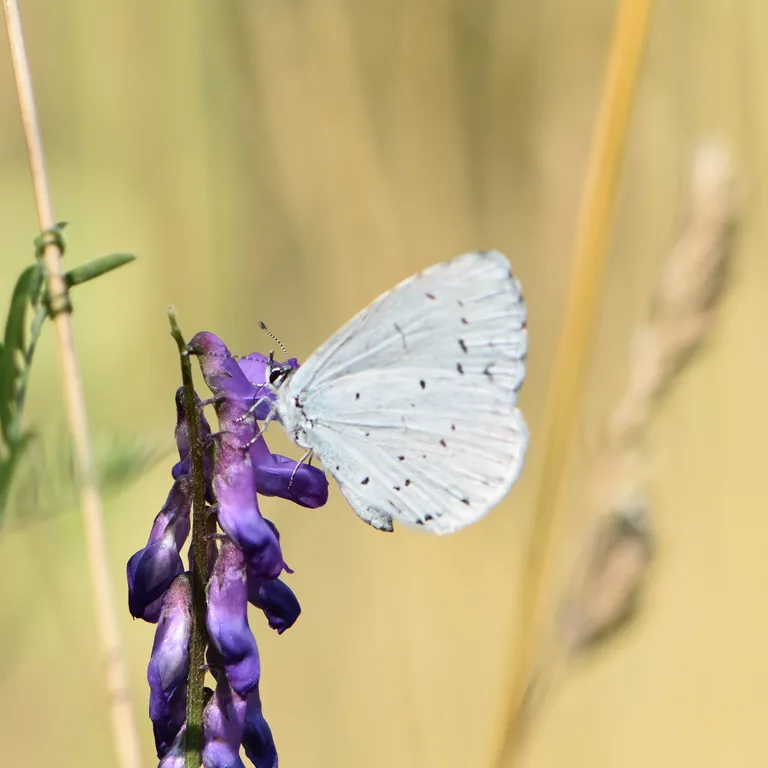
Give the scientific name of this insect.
Celastrina argiolus
